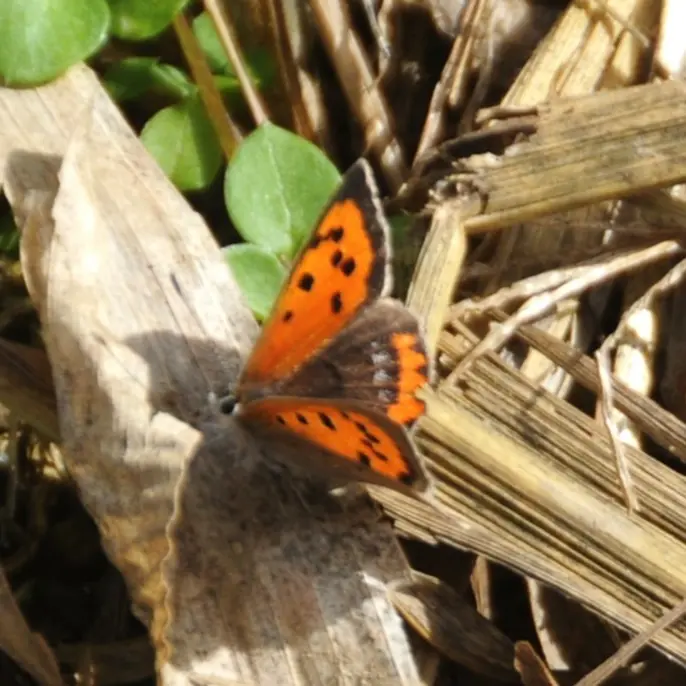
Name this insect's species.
Lycaena phlaeas
